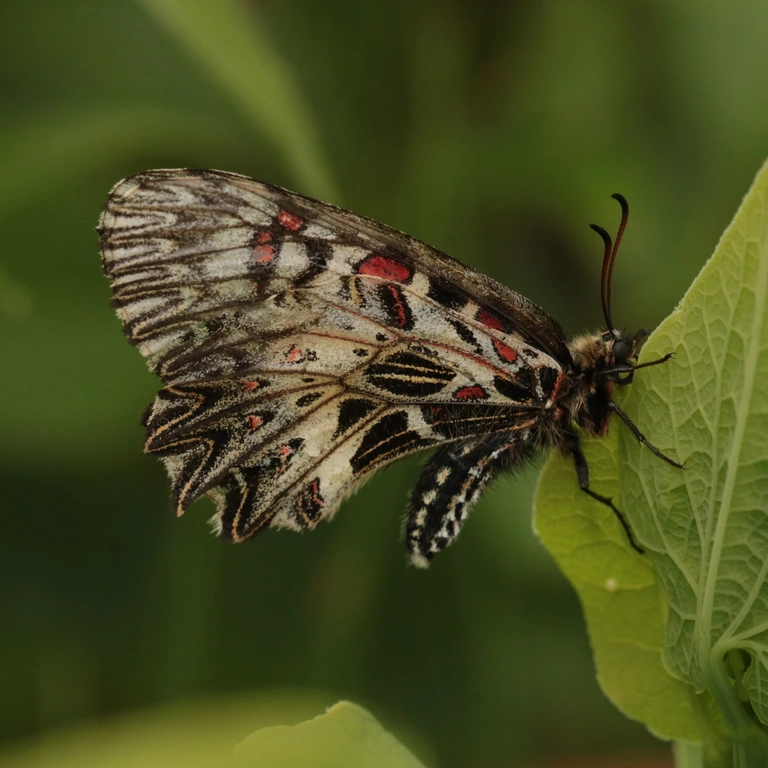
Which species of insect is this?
Zerynthia polyxena
